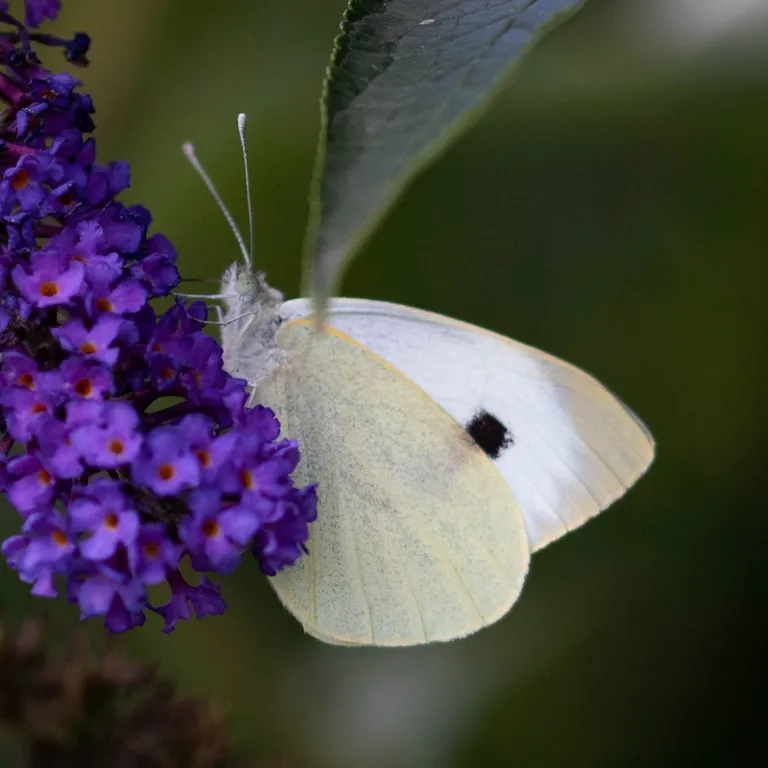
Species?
Pieris brassicae
